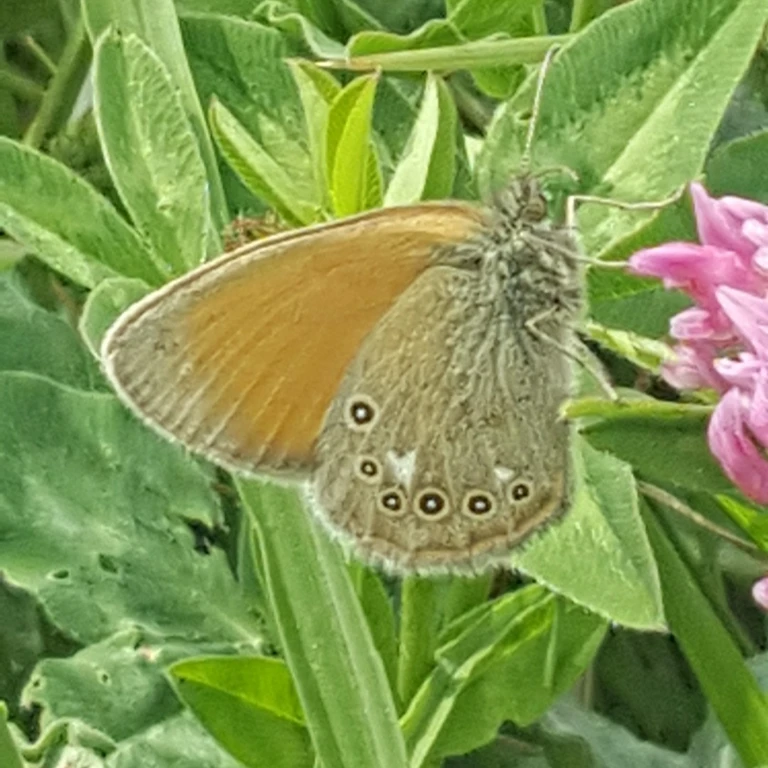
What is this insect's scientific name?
Coenonympha glycerion (also Coenonympha iphis)
